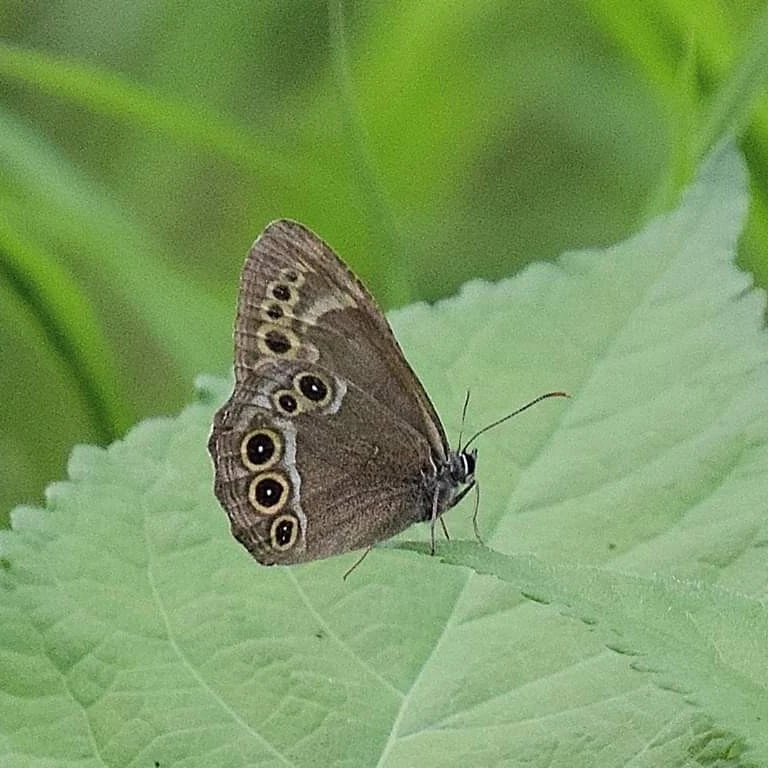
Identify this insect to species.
Lopinga achine (also Pararge achine)
